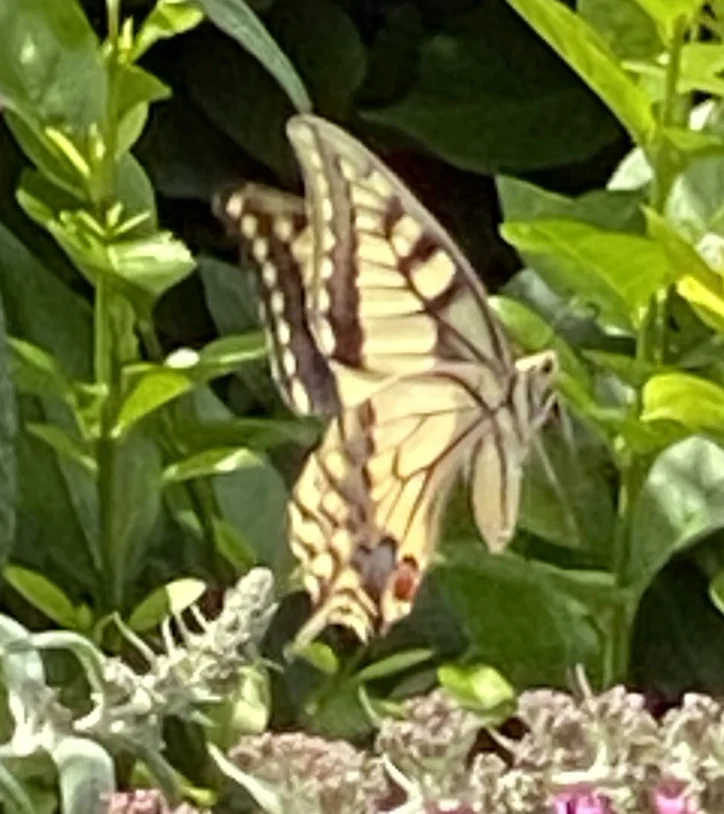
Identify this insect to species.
Papilio machaon
